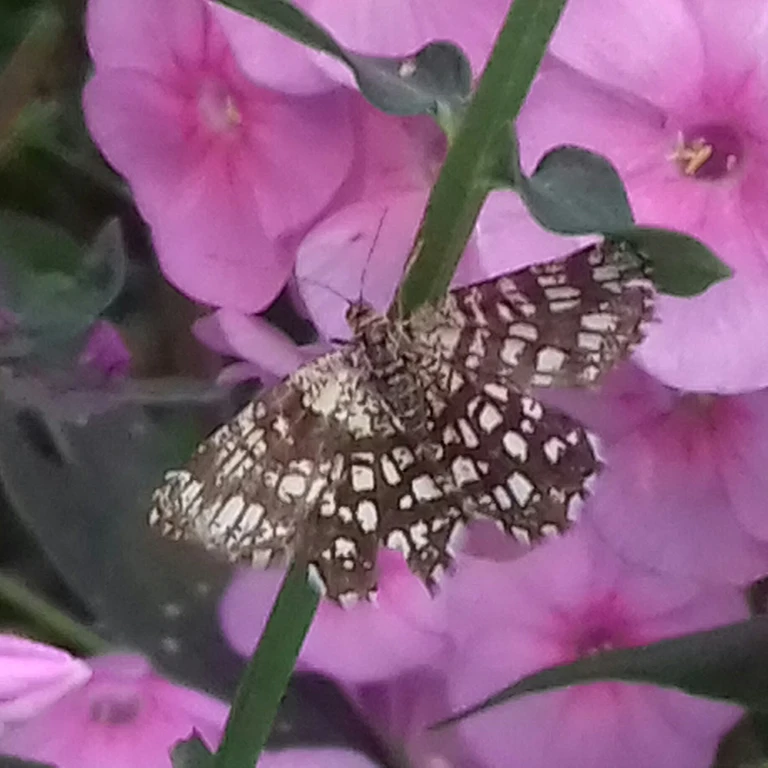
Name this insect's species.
Chiasmia clathrata
